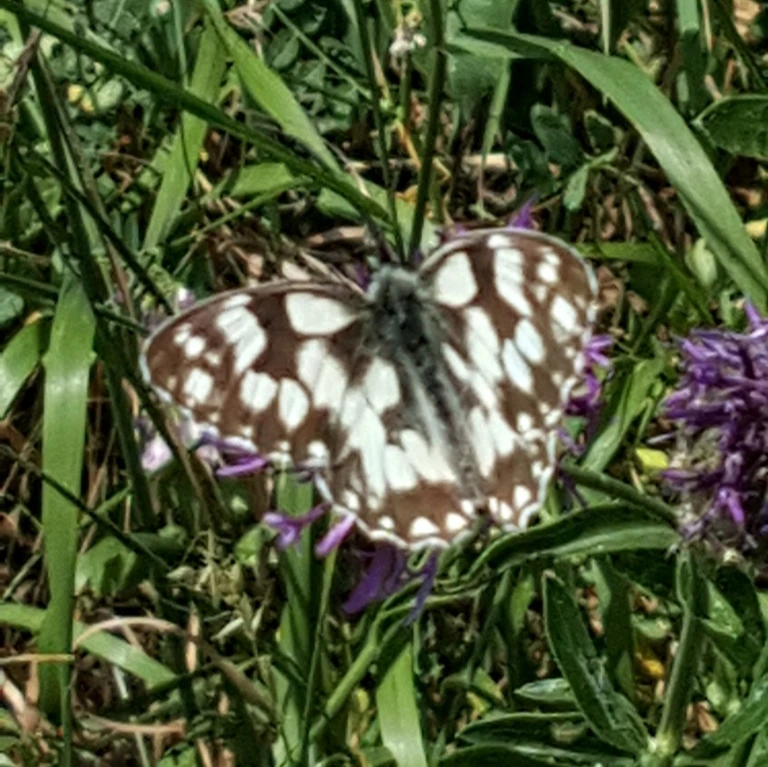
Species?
Melanargia galathea
